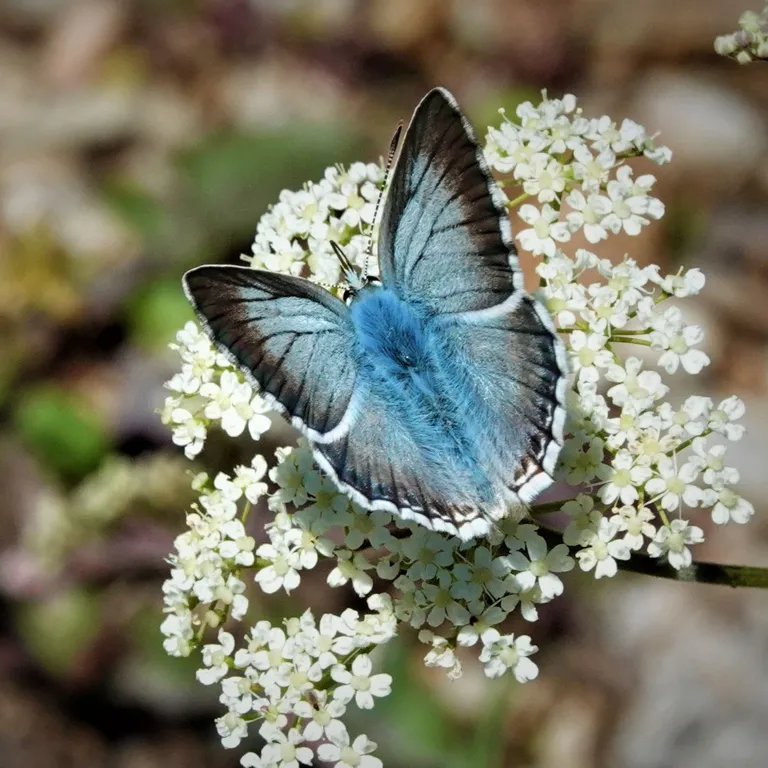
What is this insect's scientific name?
Lysandra coridon
